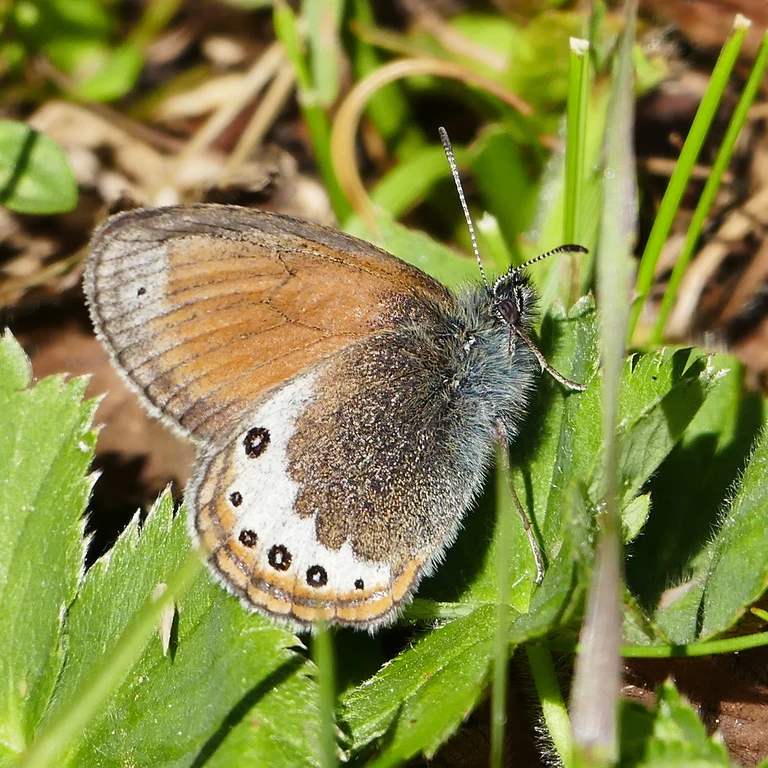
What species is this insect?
Coenonympha gardetta
